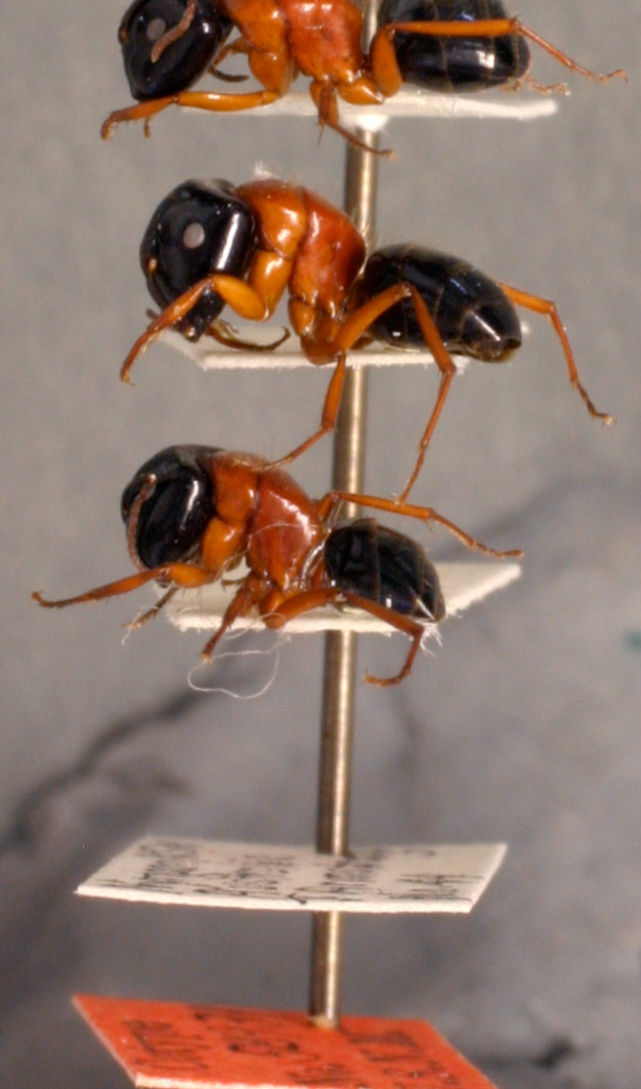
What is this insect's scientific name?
Camponotus armstrongi
